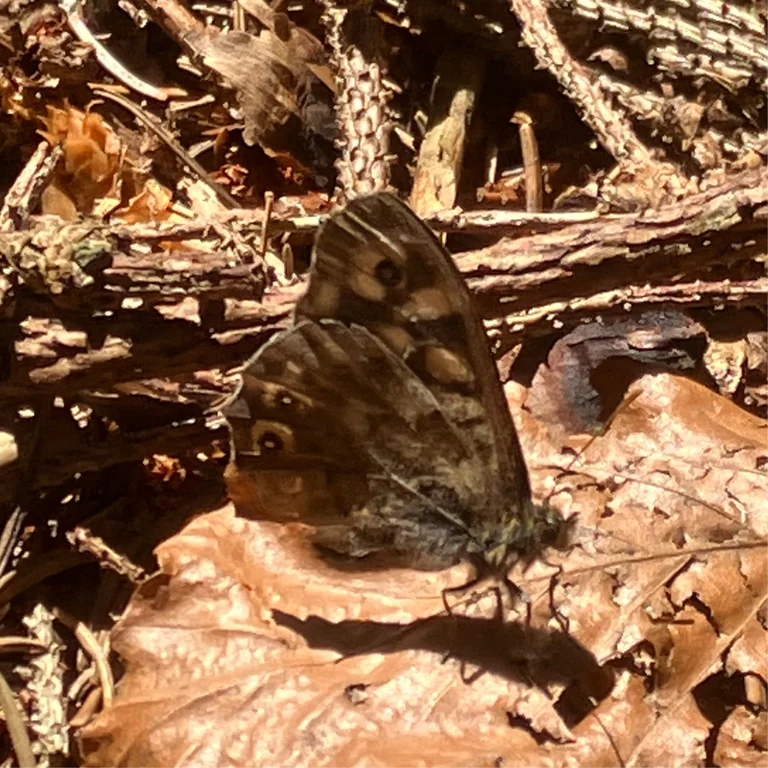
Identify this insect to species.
Pararge aegeria
